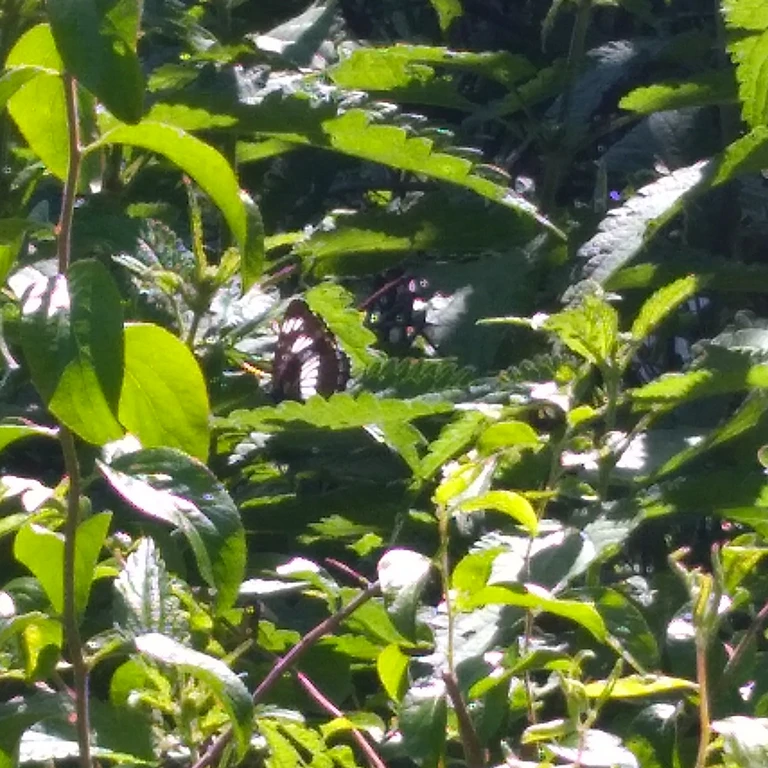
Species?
Neptis rivularis
